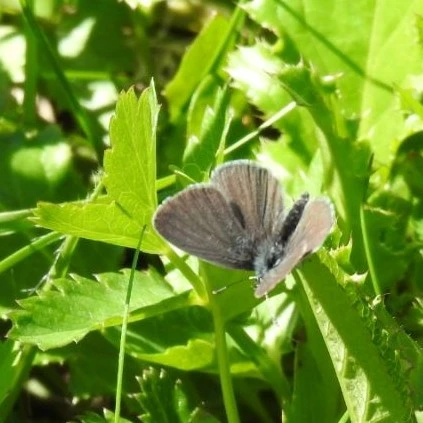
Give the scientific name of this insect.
Cupido minimus
